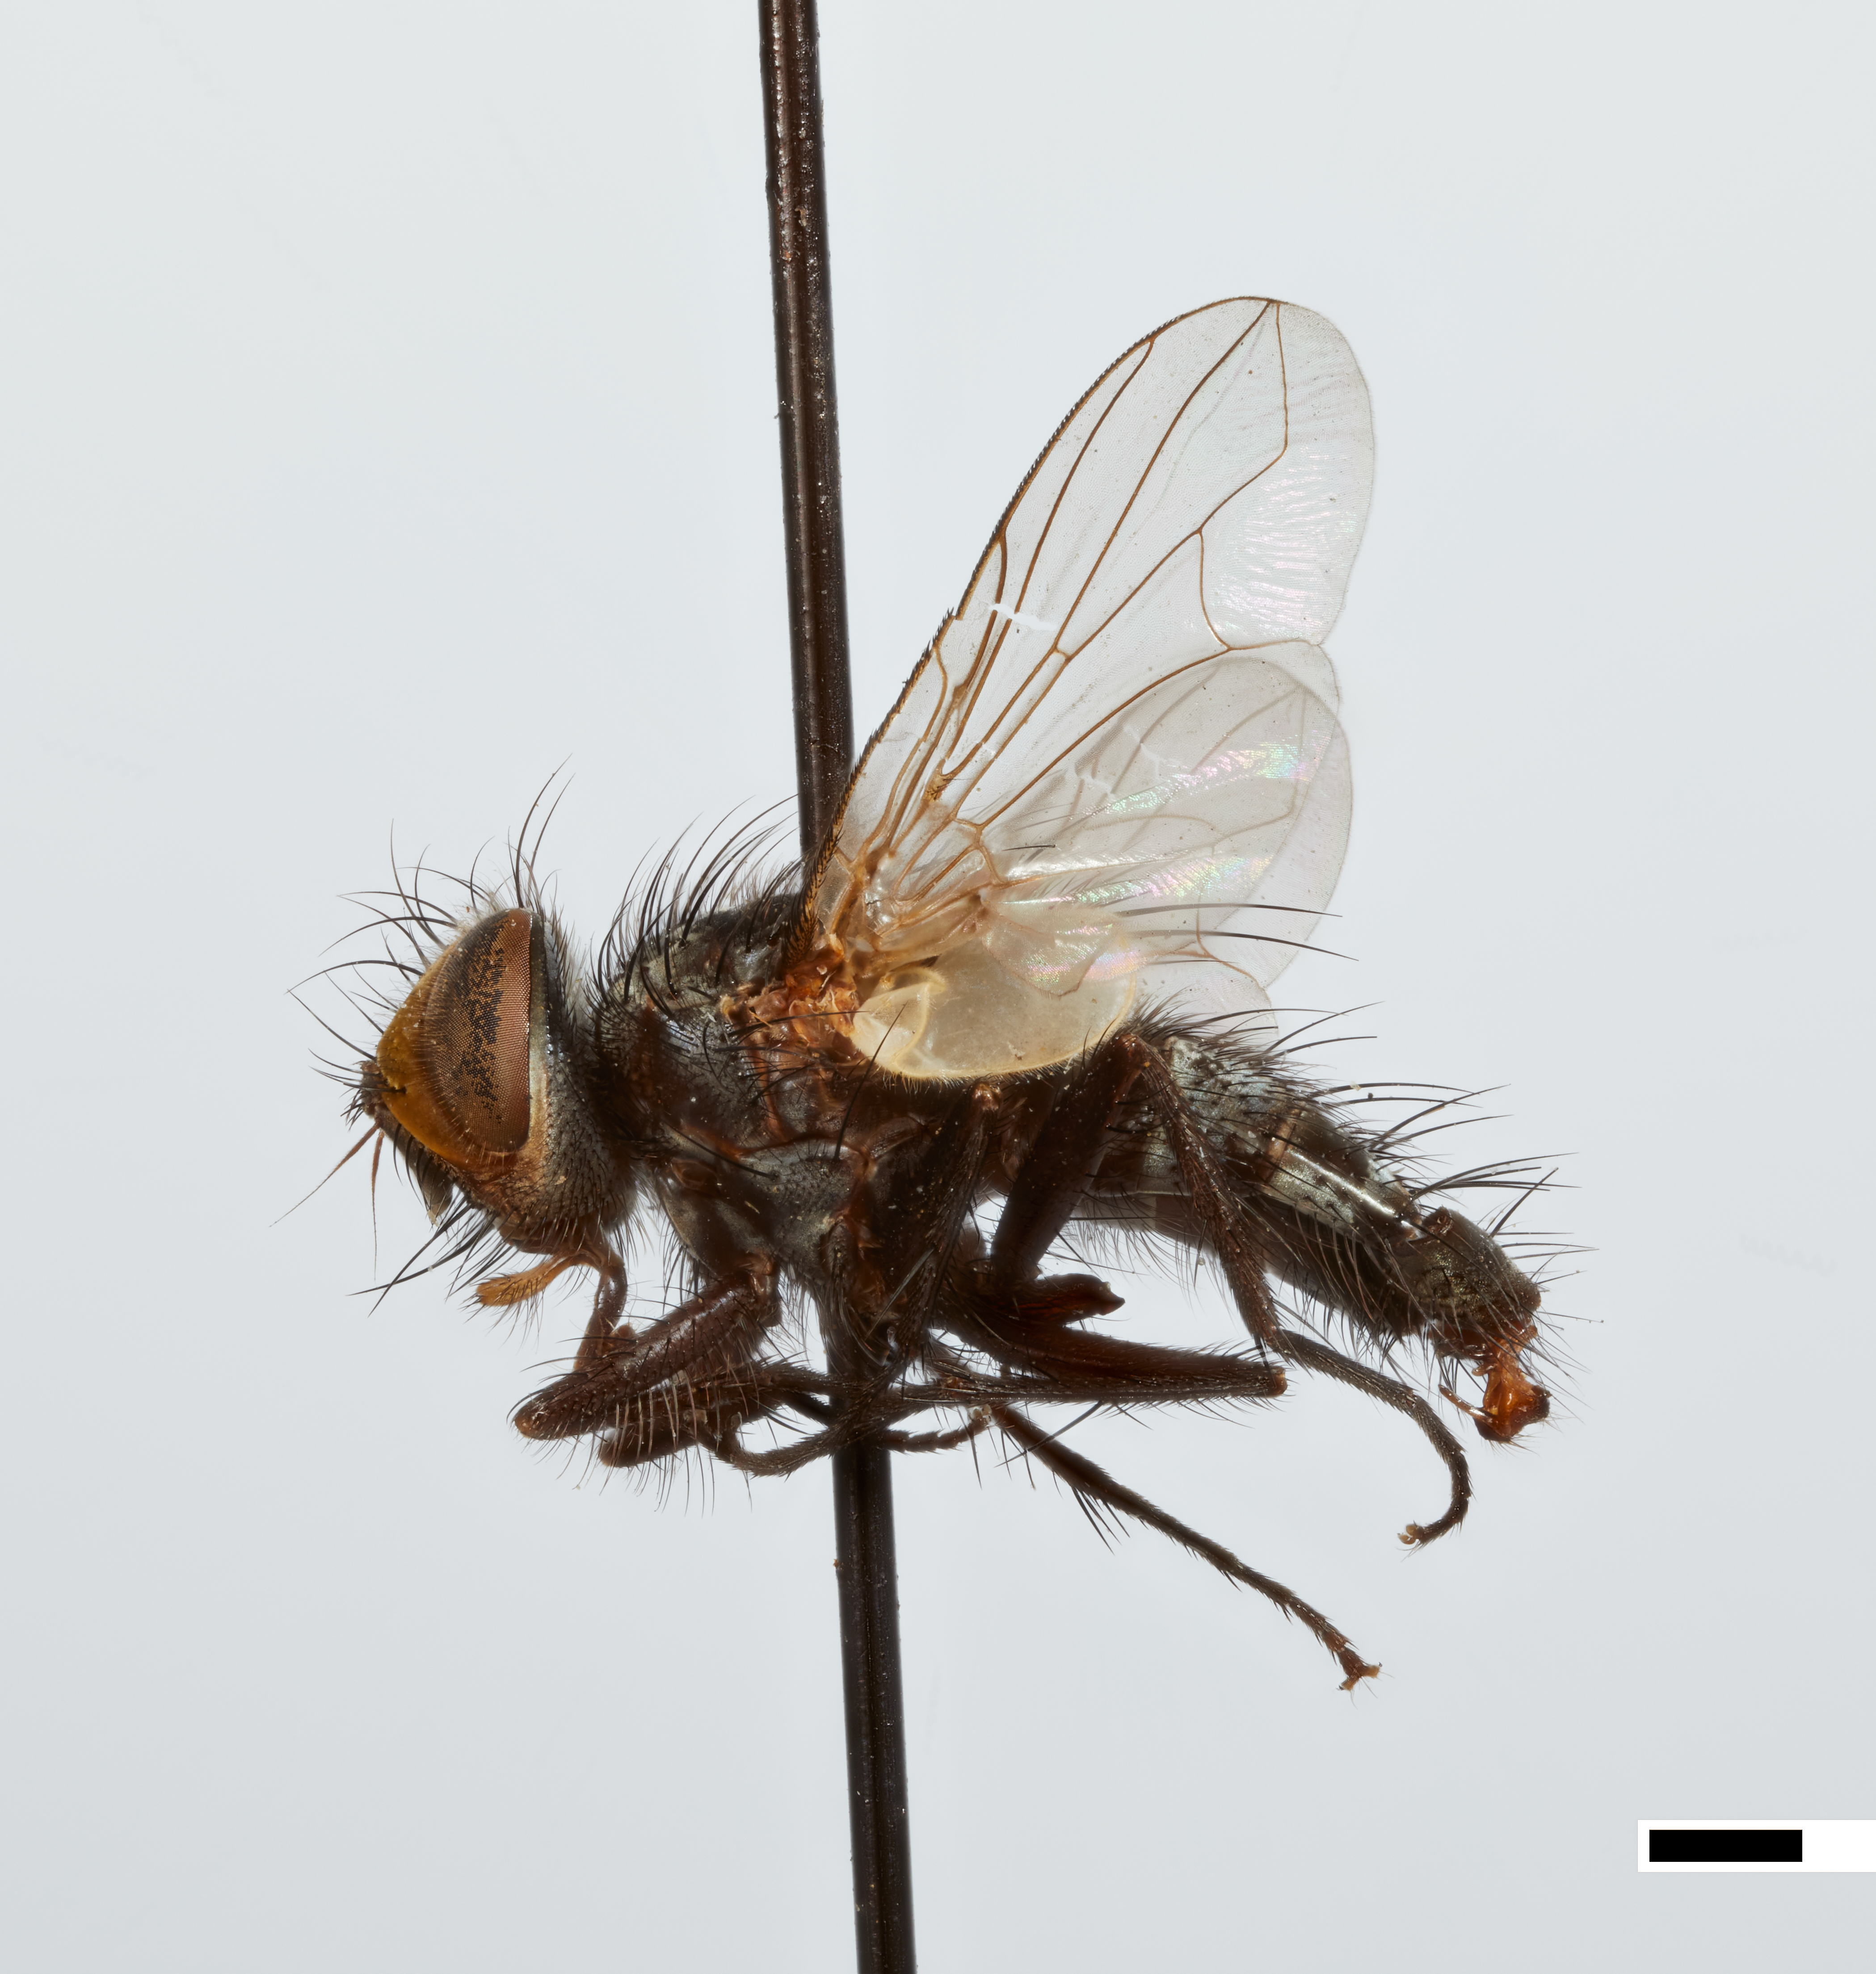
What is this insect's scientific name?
Phorocera levis
